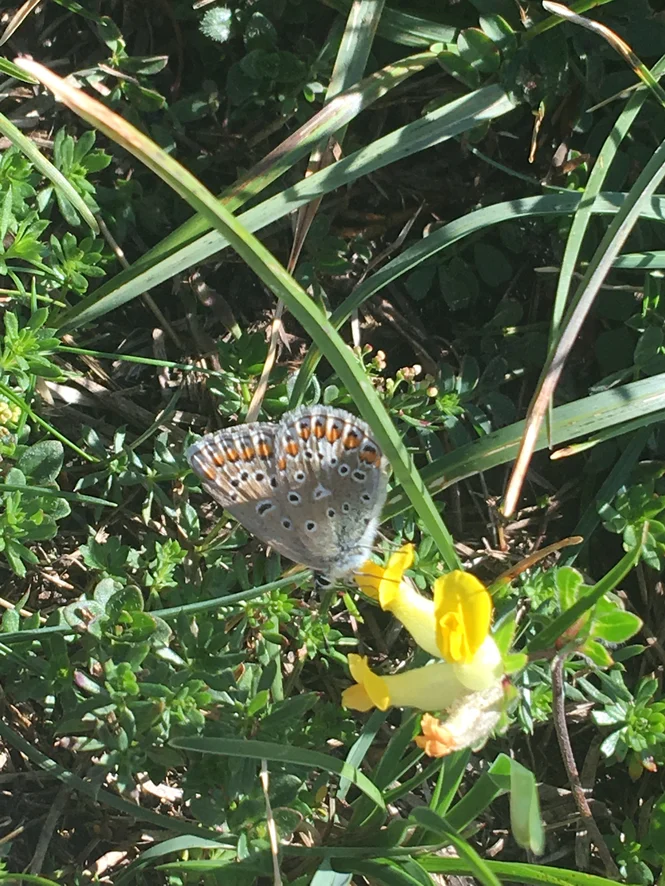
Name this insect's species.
Polyommatus icarus
